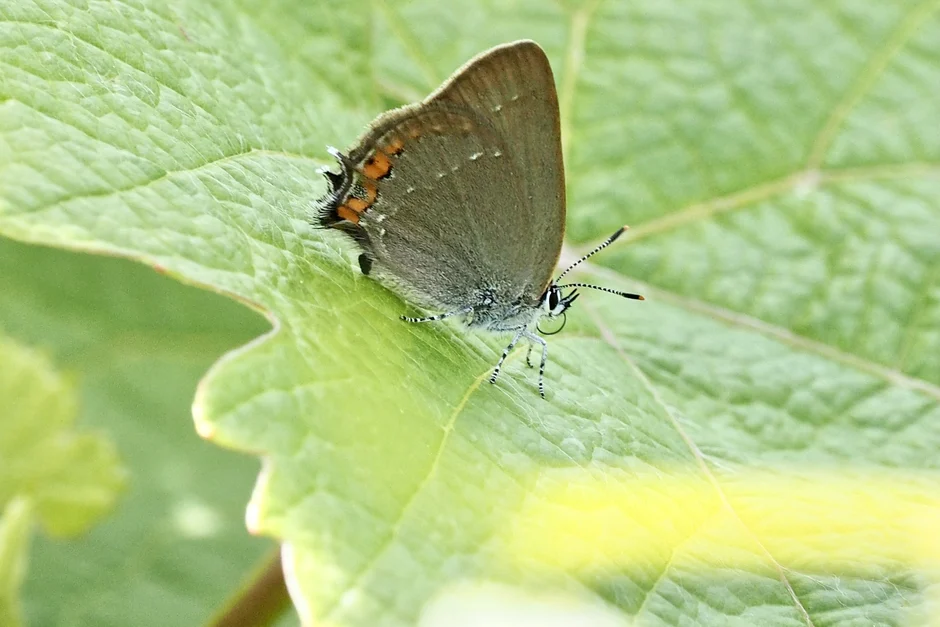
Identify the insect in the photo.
Satyrium acaciae (also Strymon acaciae)
